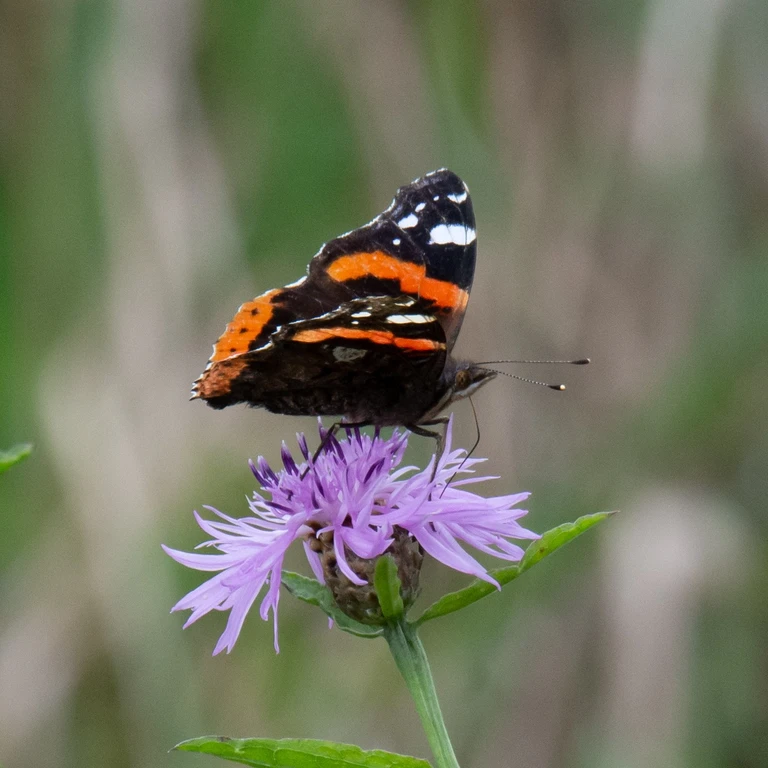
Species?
Vanessa atalanta
